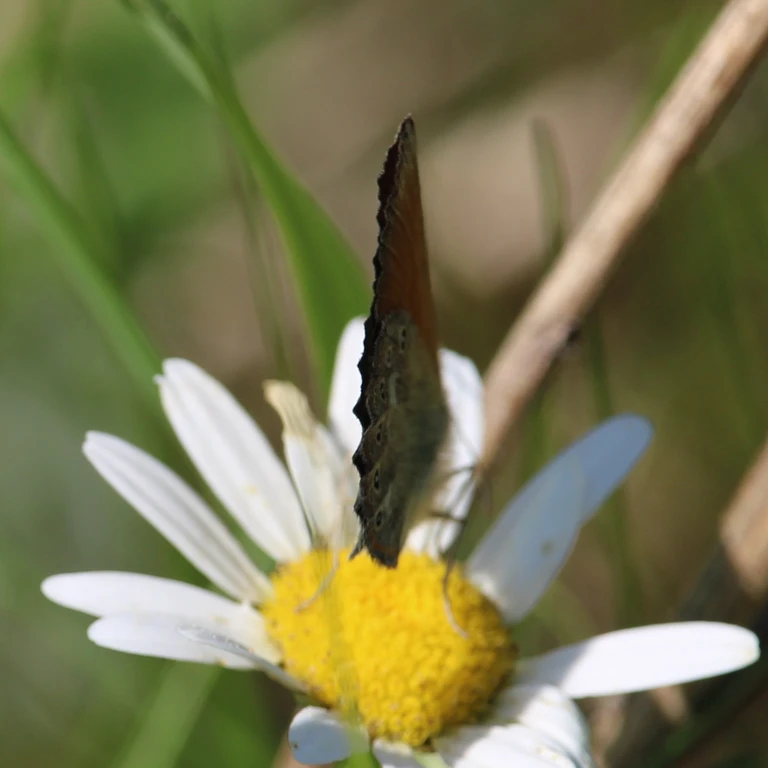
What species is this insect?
Coenonympha glycerion (also Coenonympha iphis)
